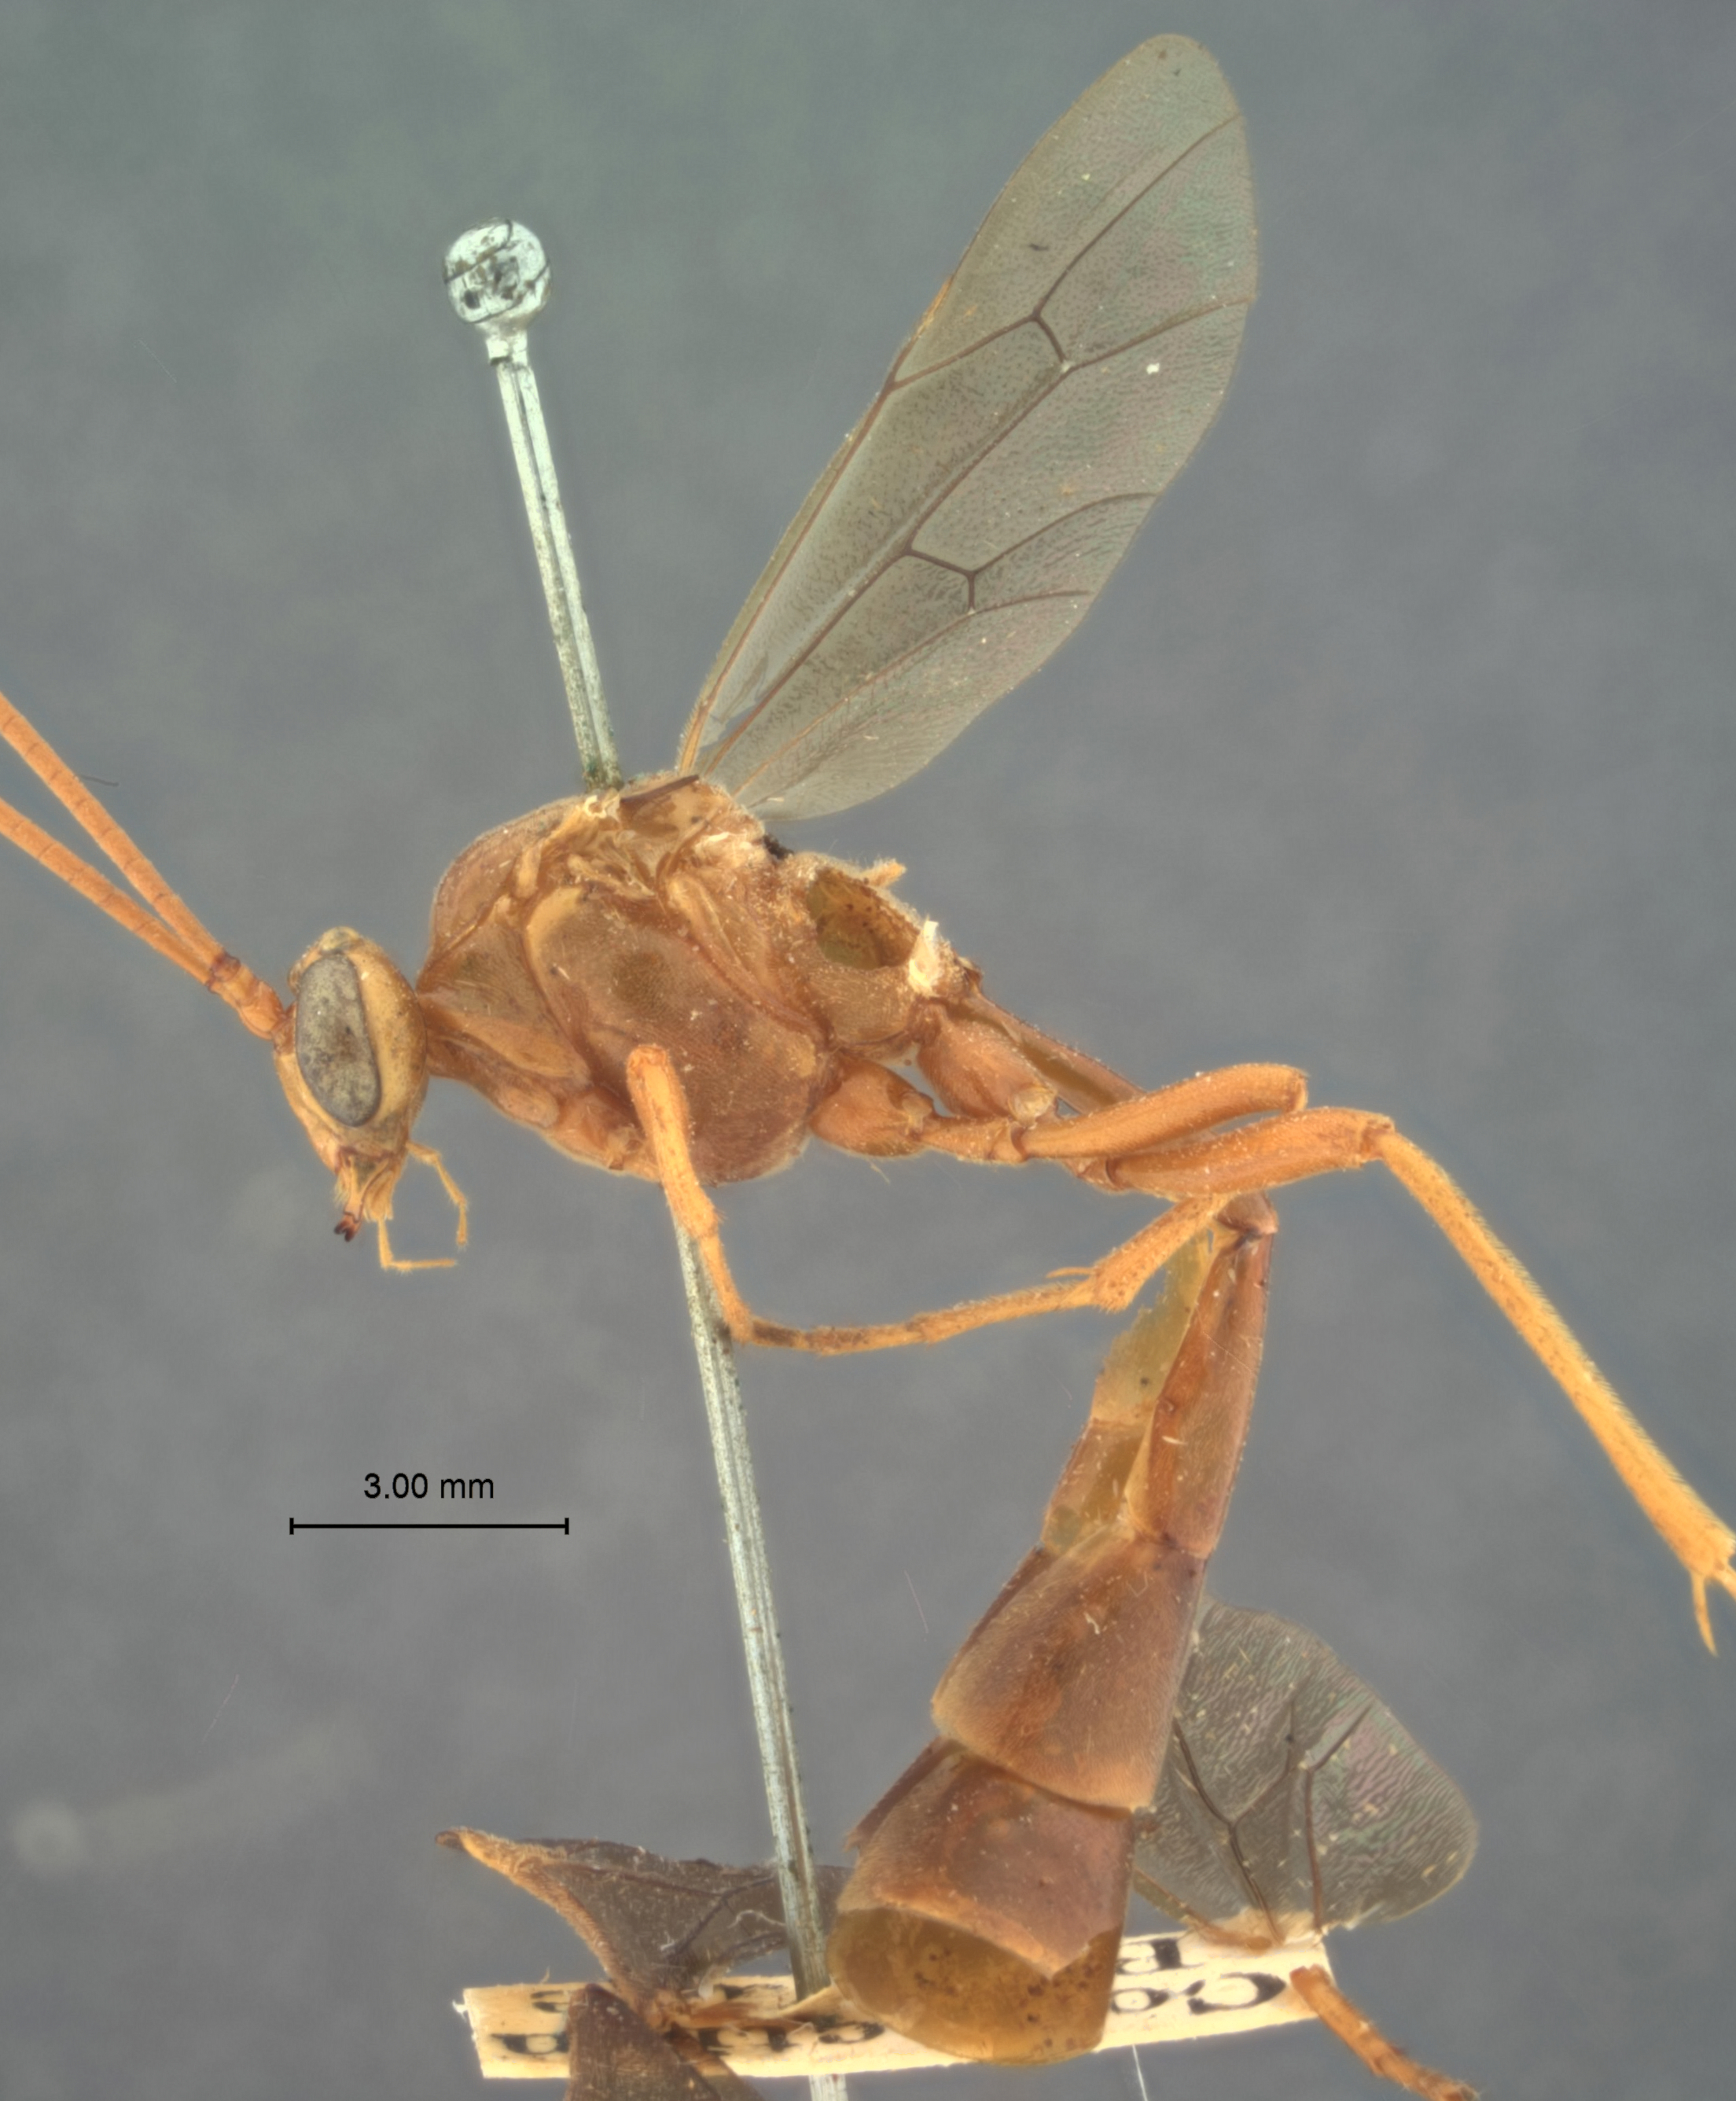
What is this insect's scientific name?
Thyreodon texanus
